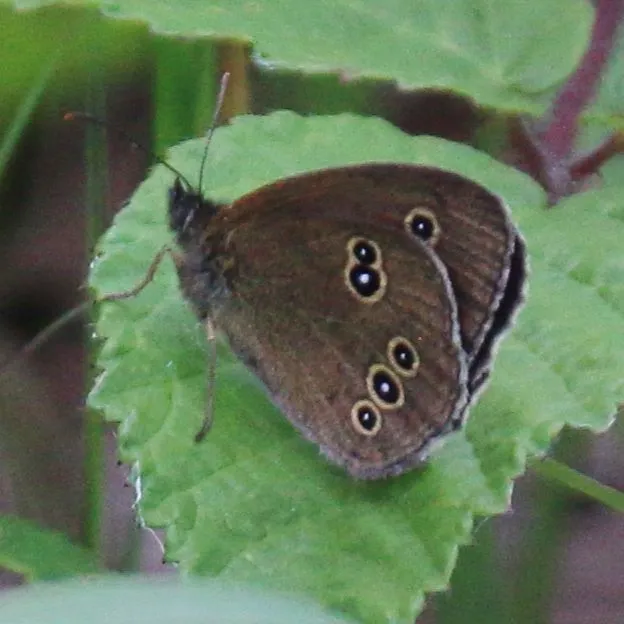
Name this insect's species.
Aphantopus hyperantus
